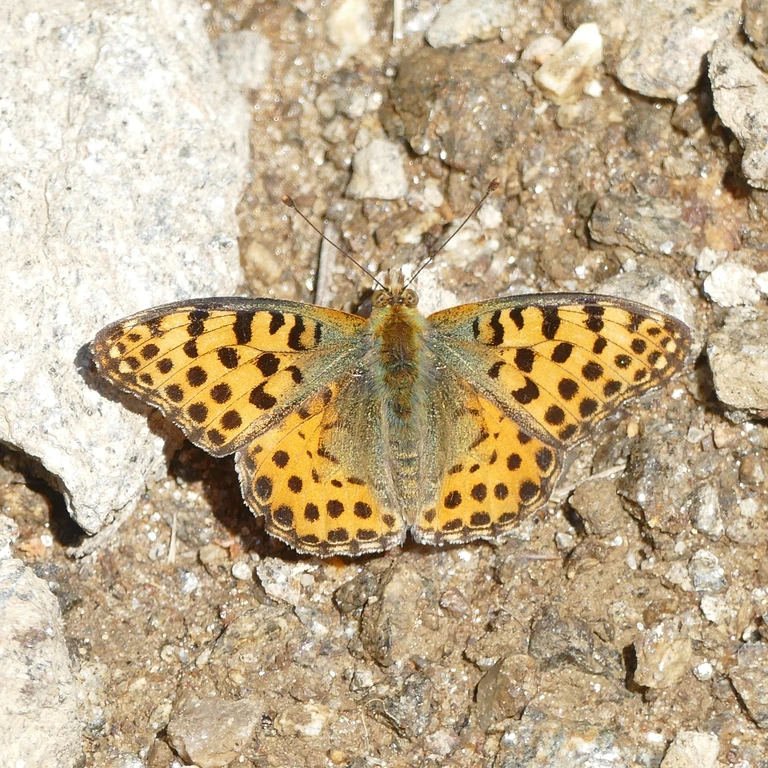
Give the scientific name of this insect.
Issoria lathonia
